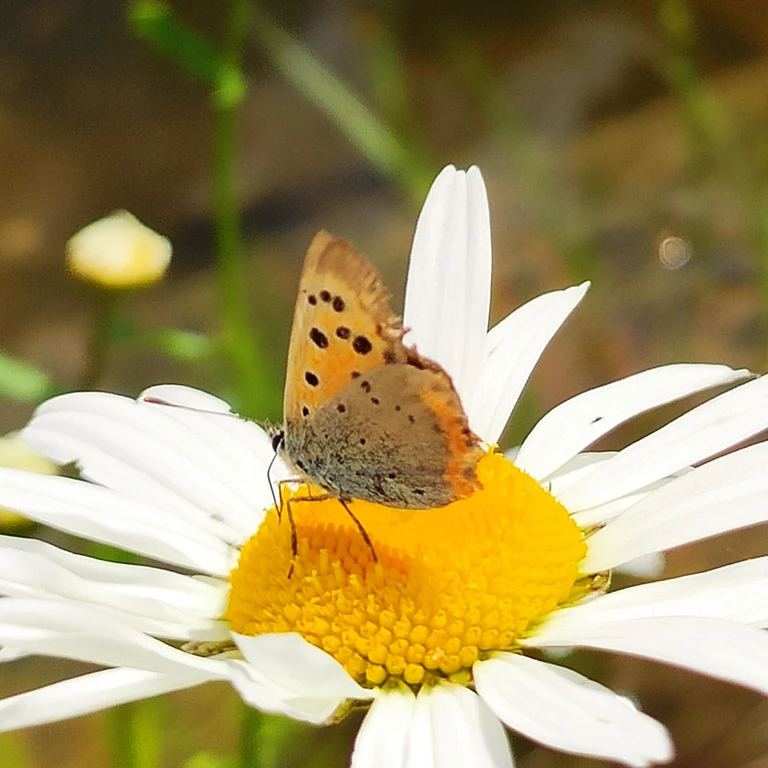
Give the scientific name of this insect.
Lycaena phlaeas
